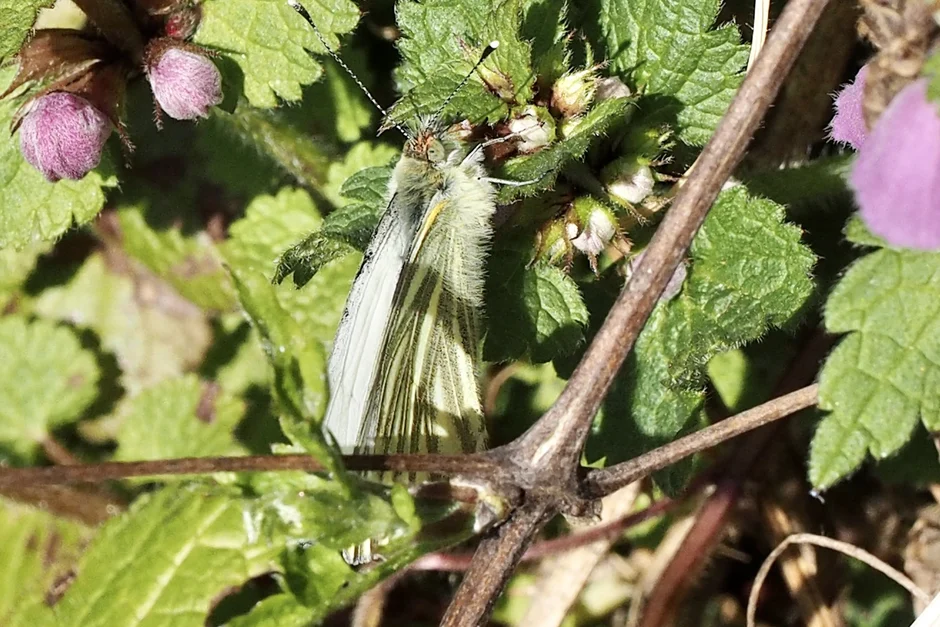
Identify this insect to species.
Pieris napi
